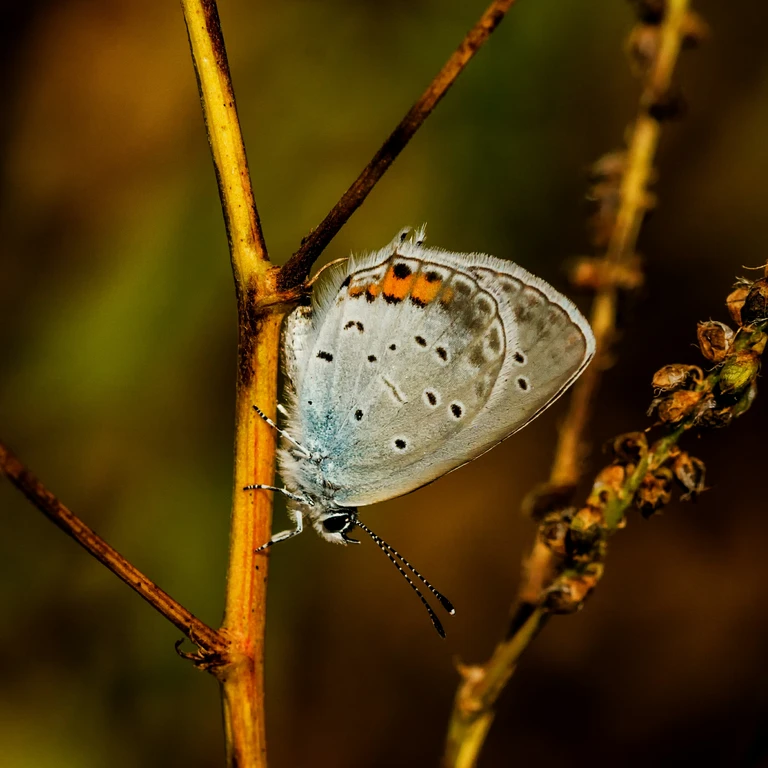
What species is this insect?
Cupido argiades (also Elkalyce argiades)
